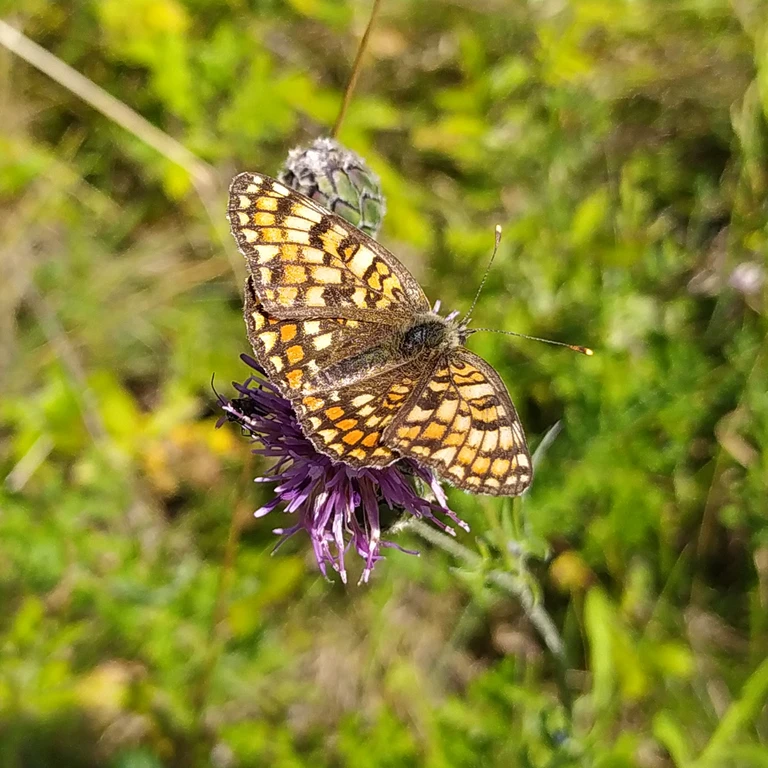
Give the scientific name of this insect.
Melitaea phoebe
